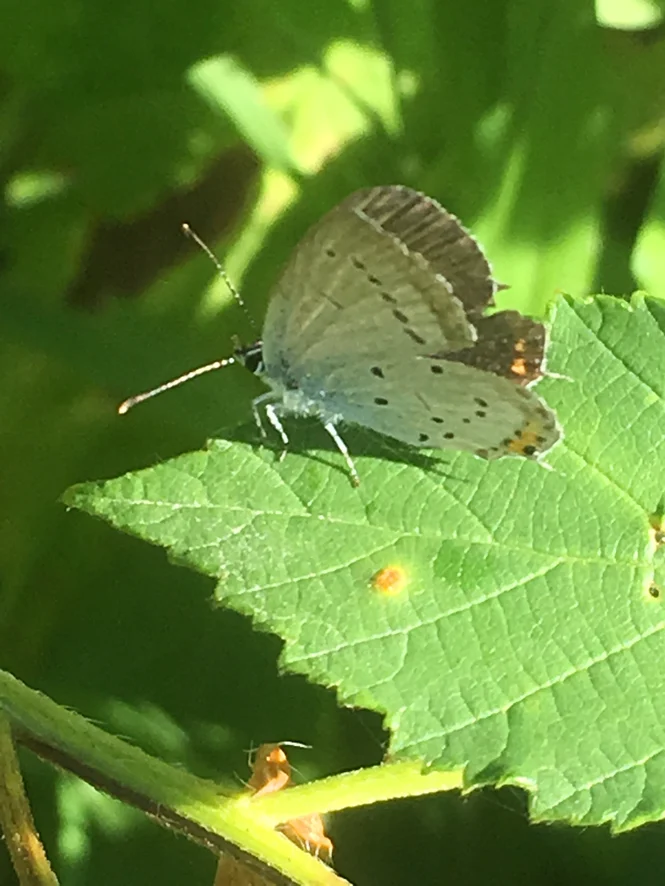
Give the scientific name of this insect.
Cupido argiades (also Elkalyce argiades)
